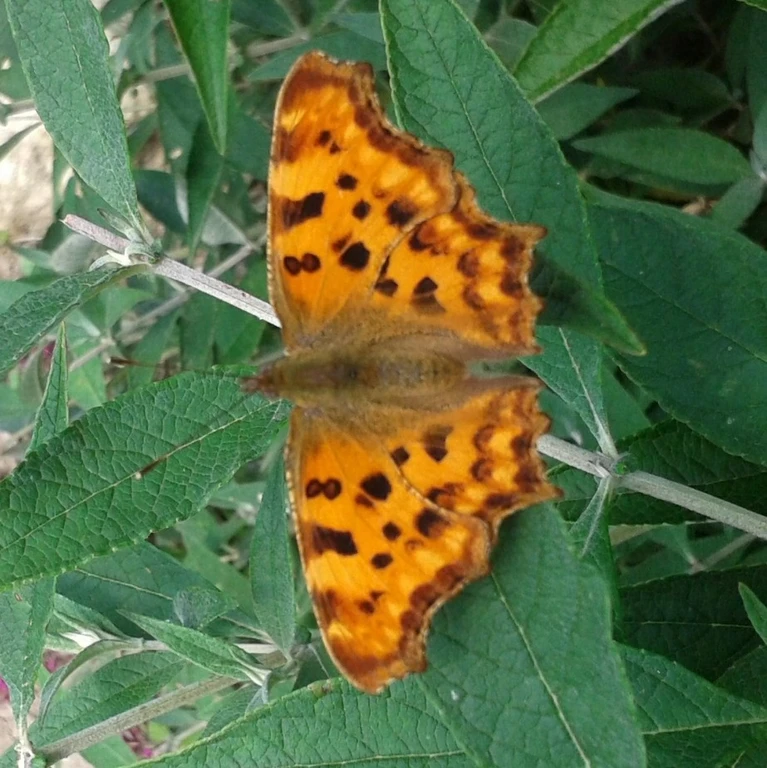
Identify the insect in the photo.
Polygonia c-album
